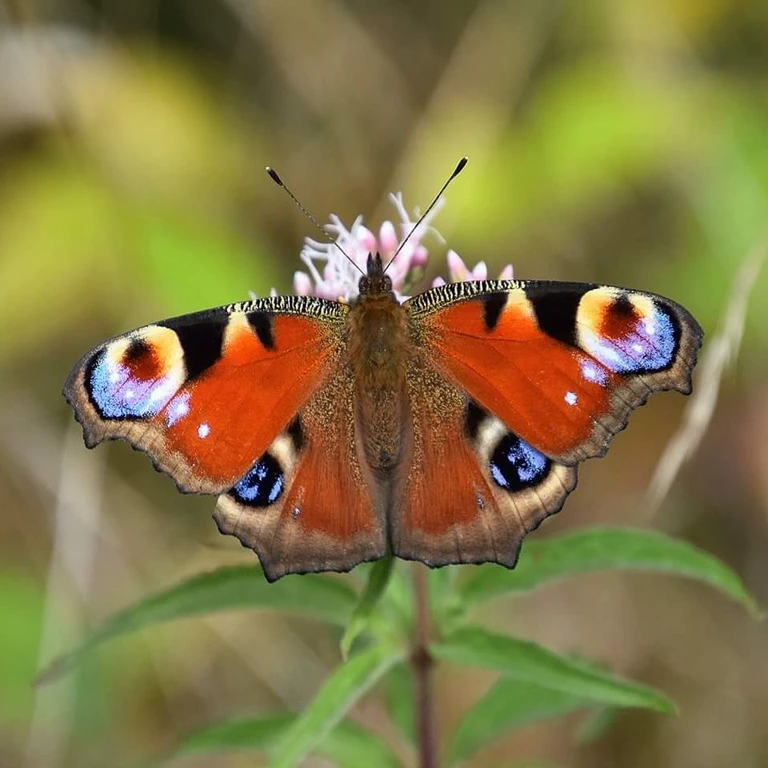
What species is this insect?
Aglais io
